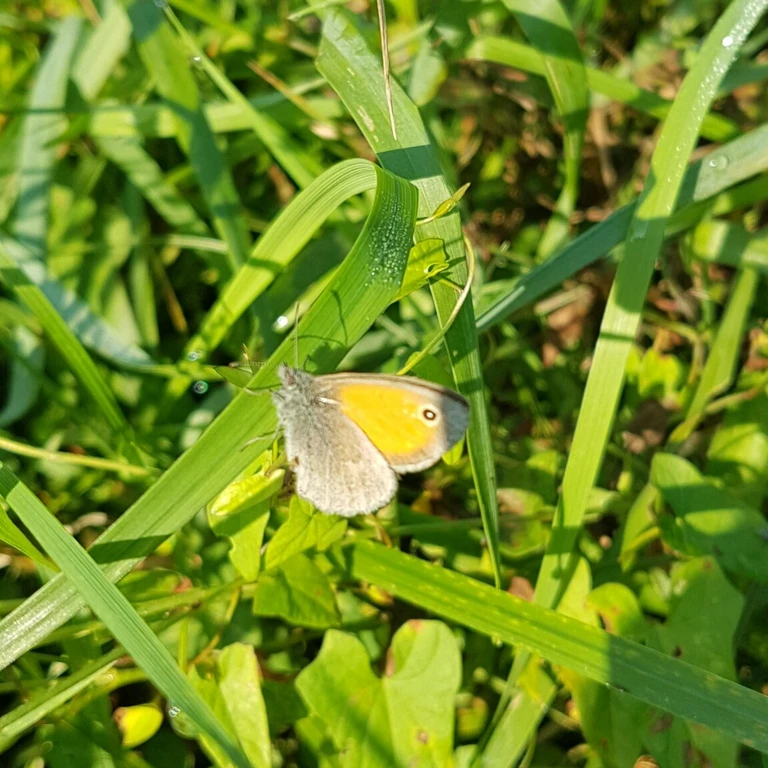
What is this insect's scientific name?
Coenonympha pamphilus
